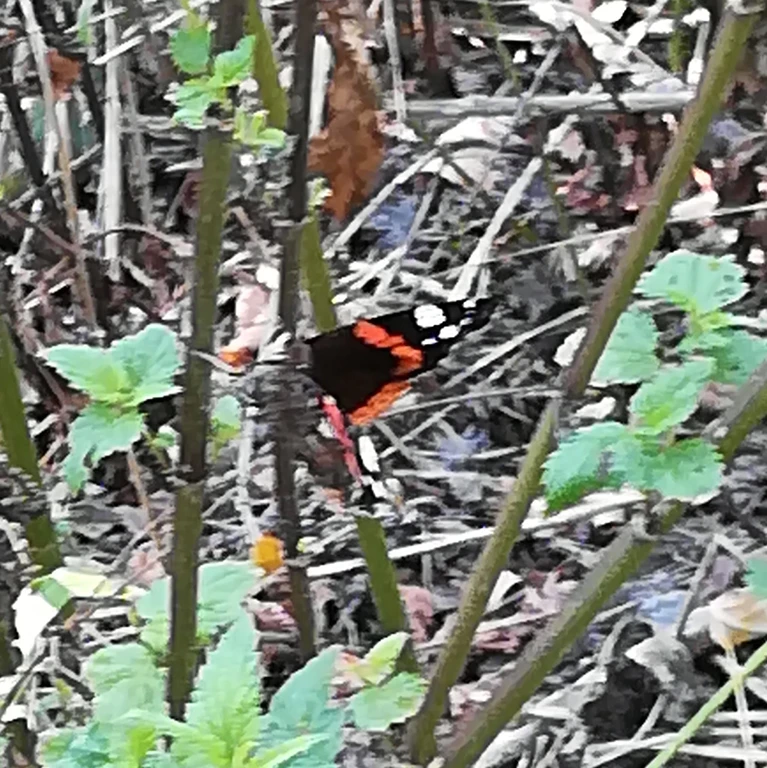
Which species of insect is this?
Vanessa atalanta
